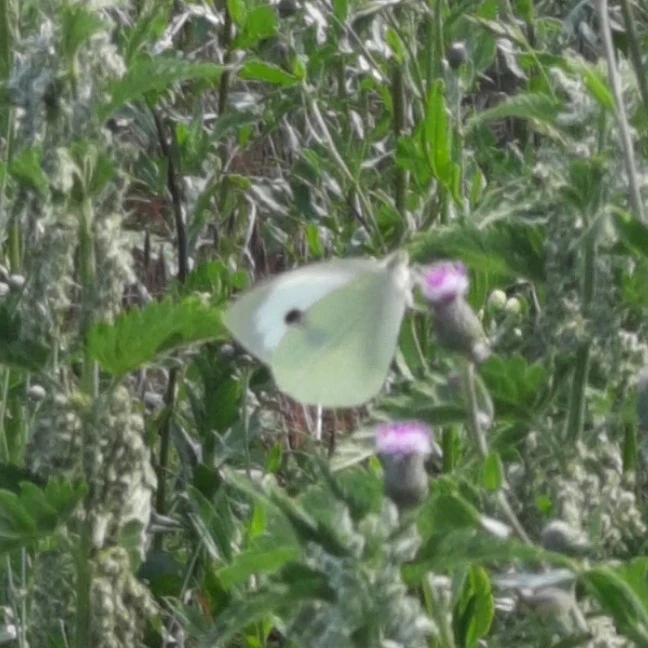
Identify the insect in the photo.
Pieris brassicae
